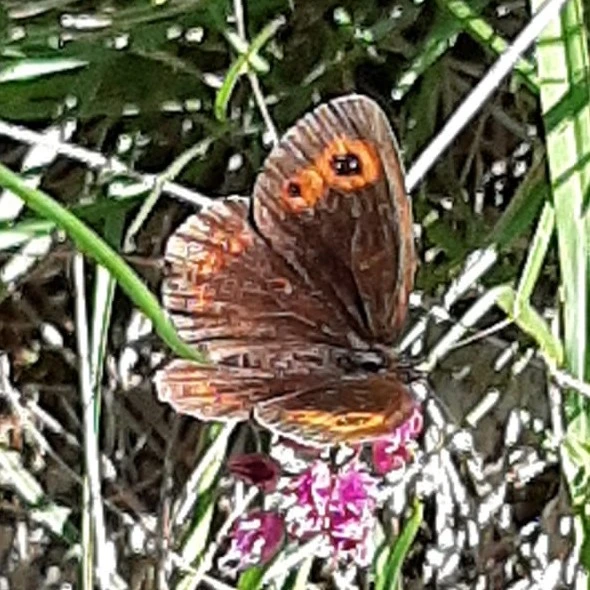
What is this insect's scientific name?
Erebia aethiops
